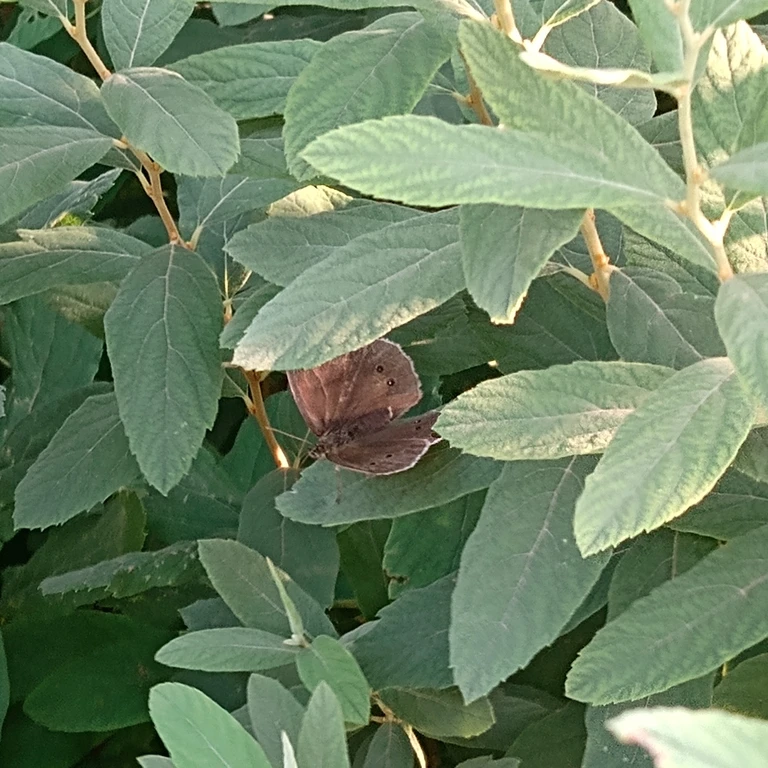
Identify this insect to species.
Aphantopus hyperantus
